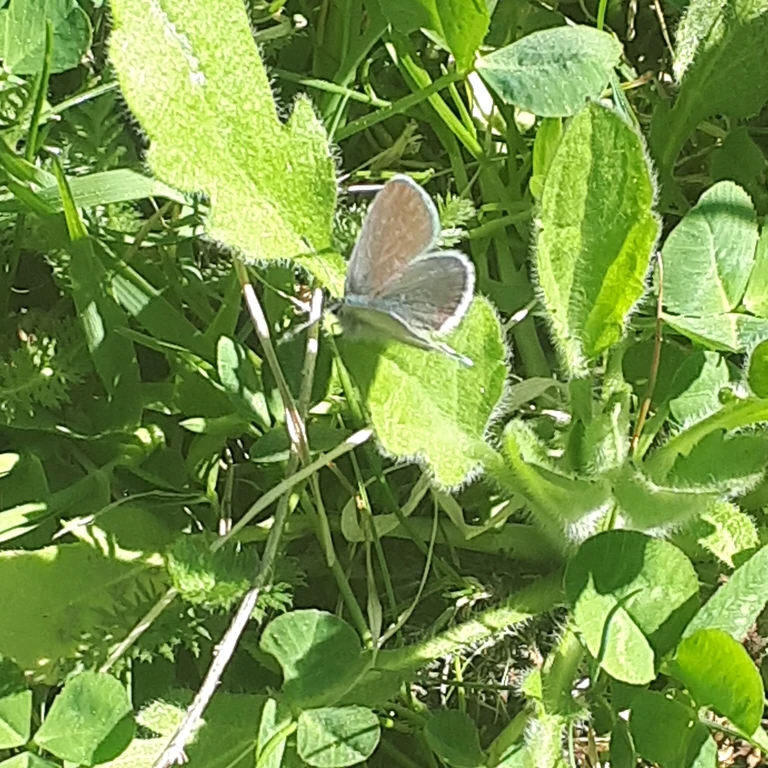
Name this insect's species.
Cupido minimus
